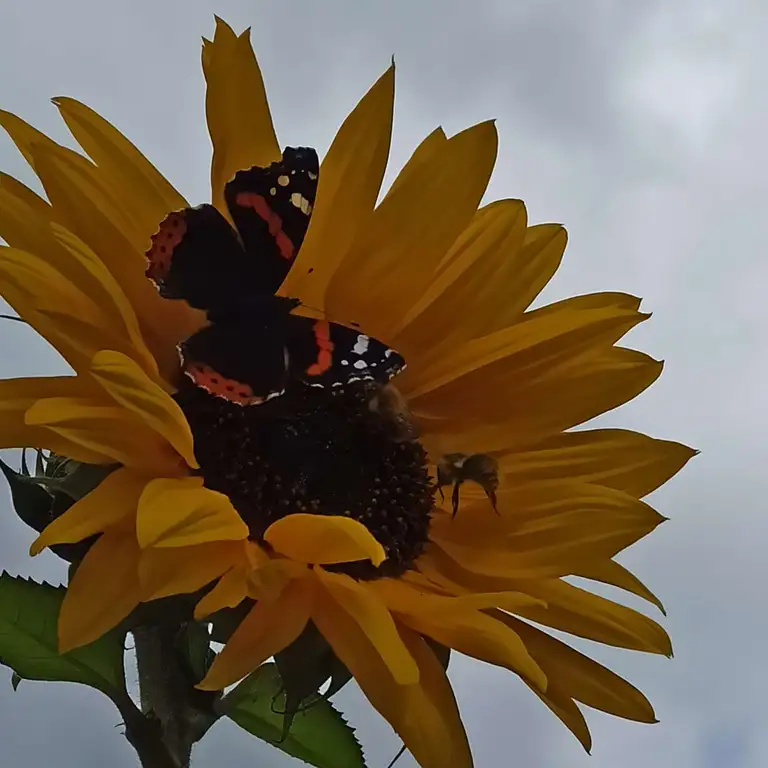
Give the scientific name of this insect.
Vanessa atalanta
